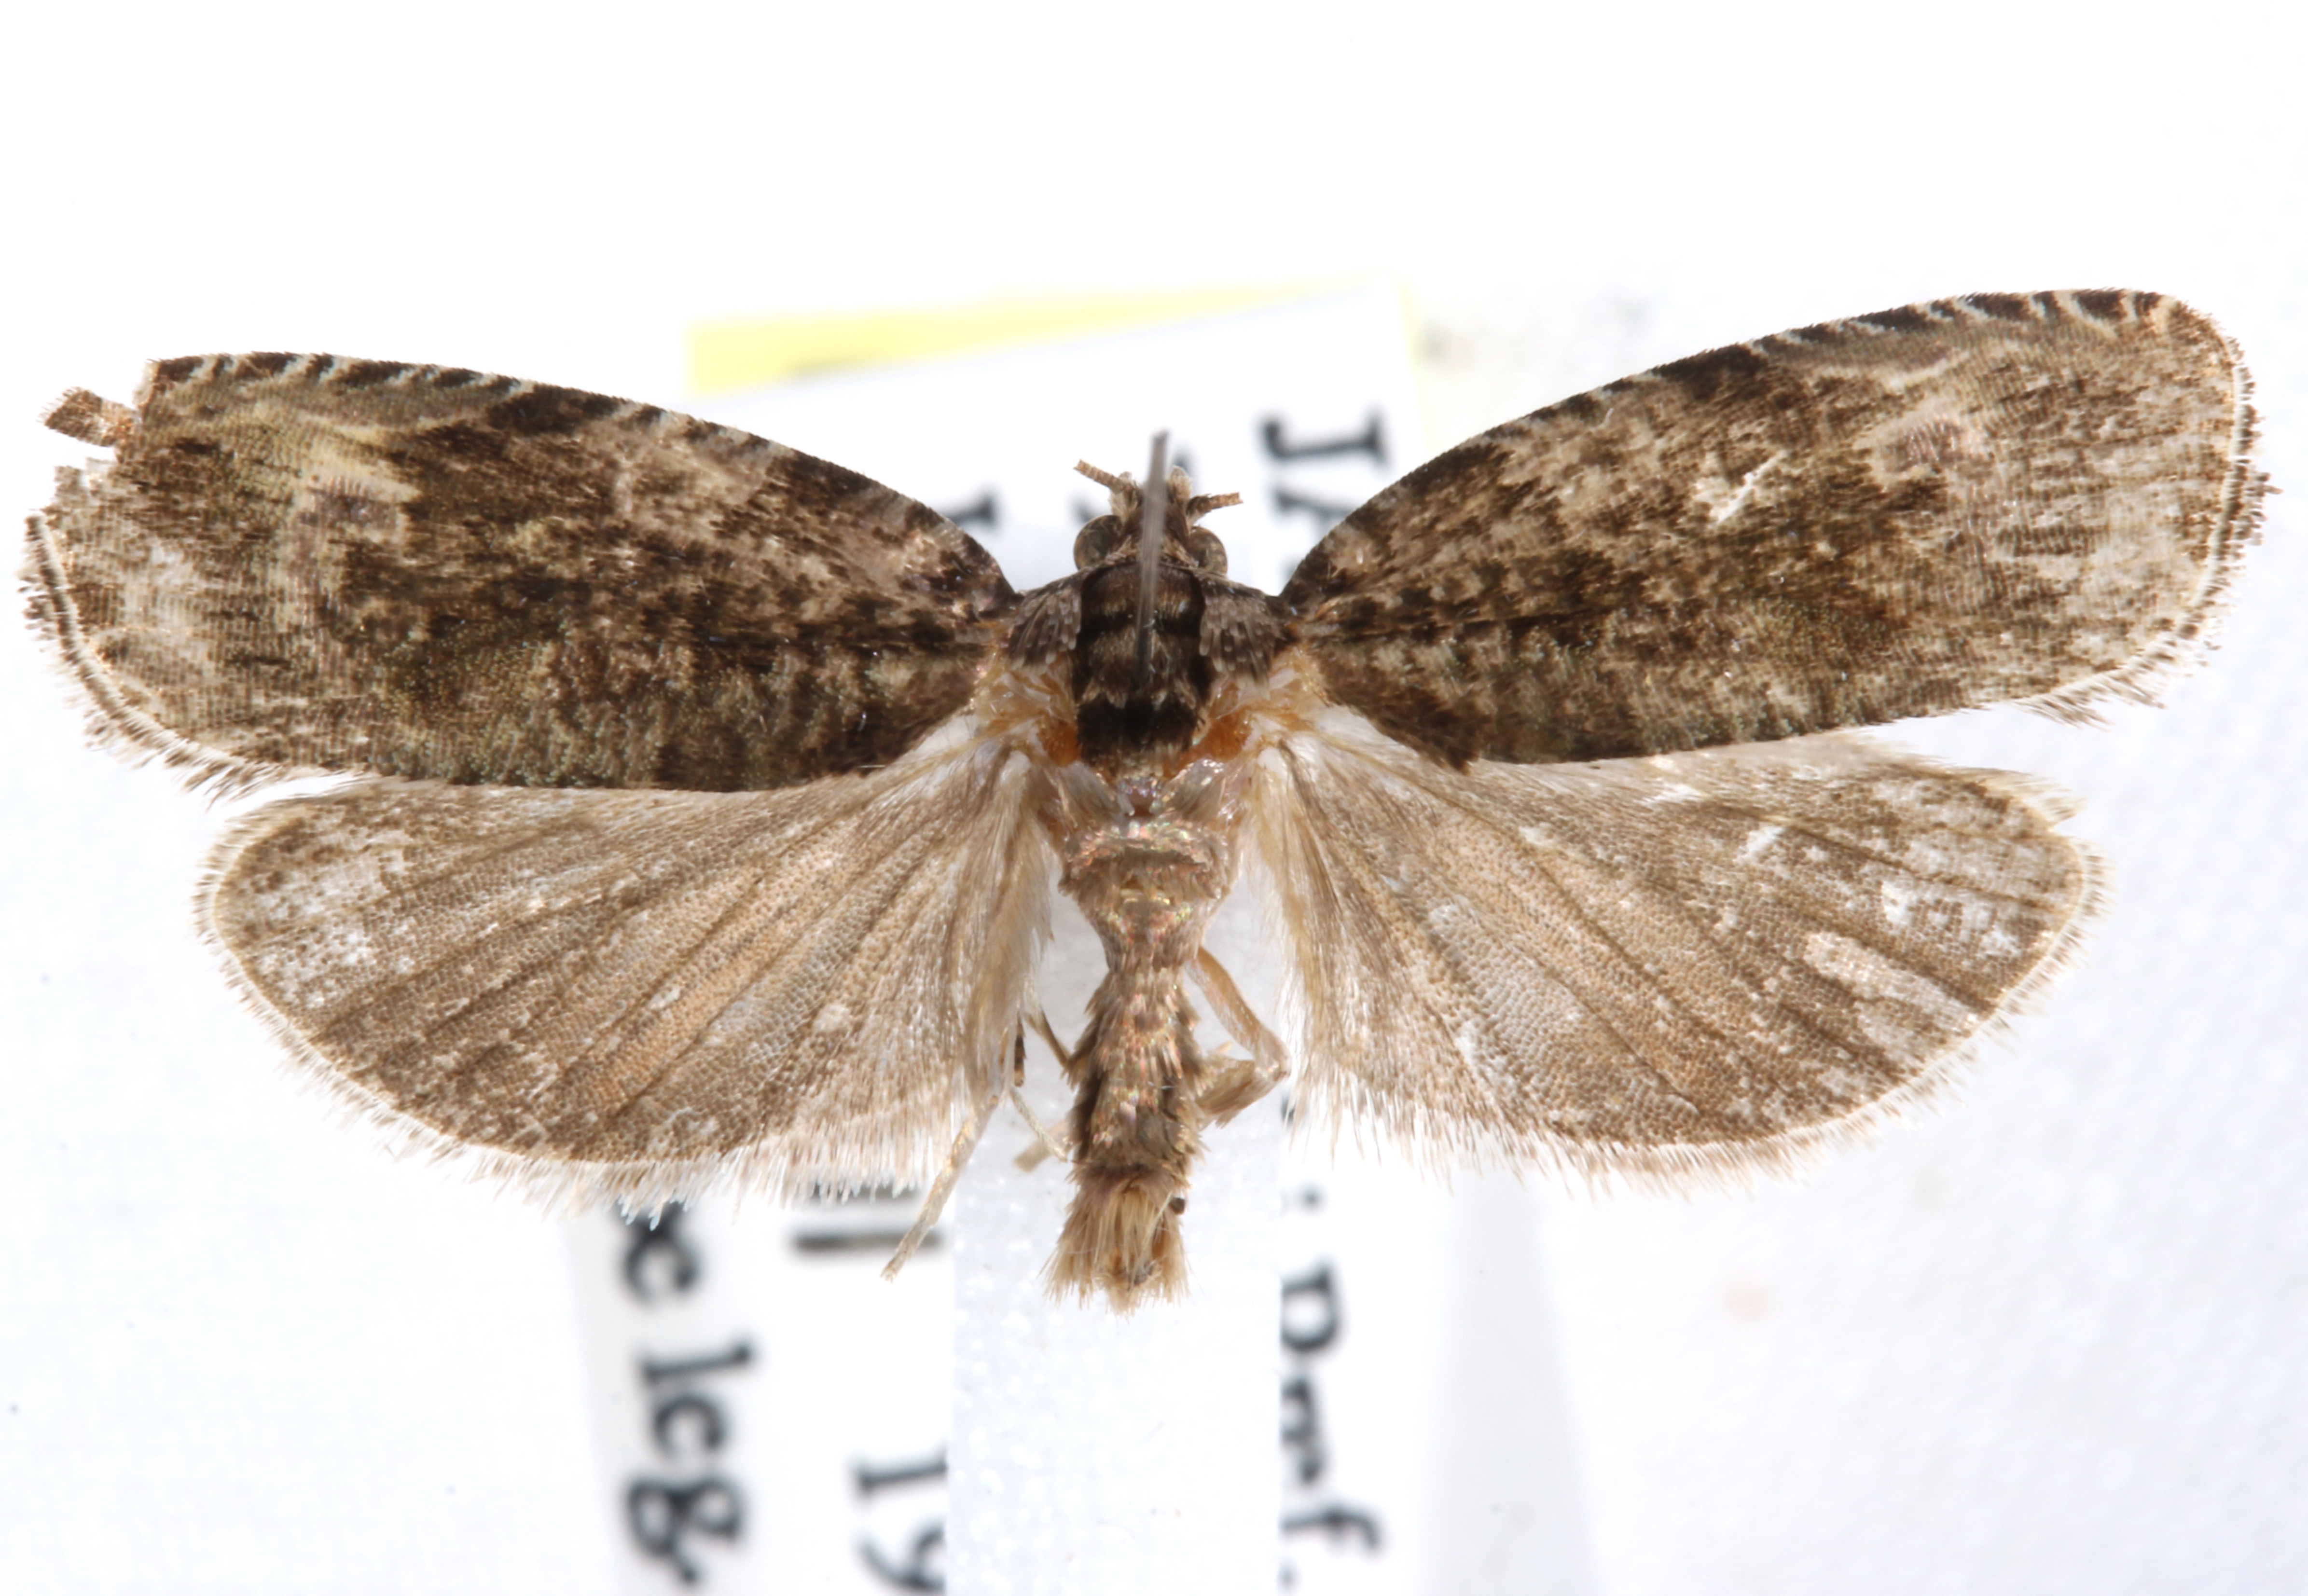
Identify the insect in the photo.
Hedya inornata
